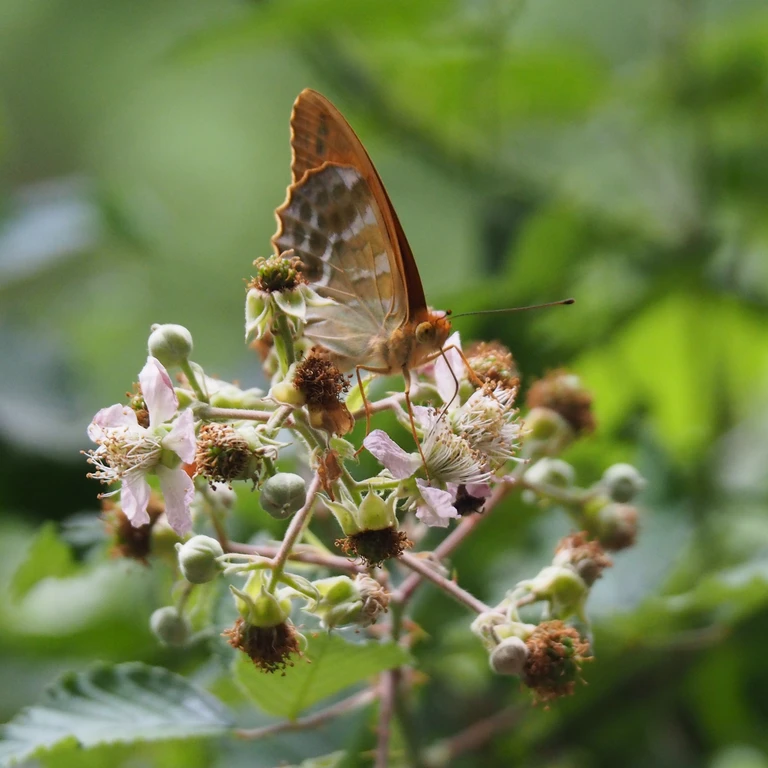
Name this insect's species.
Argynnis paphia
